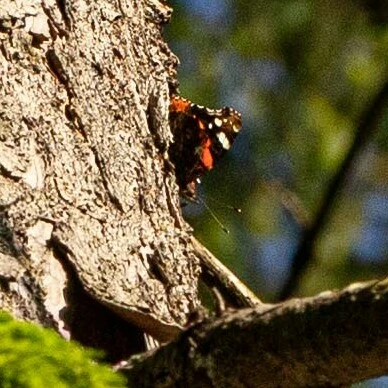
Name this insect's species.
Vanessa atalanta
